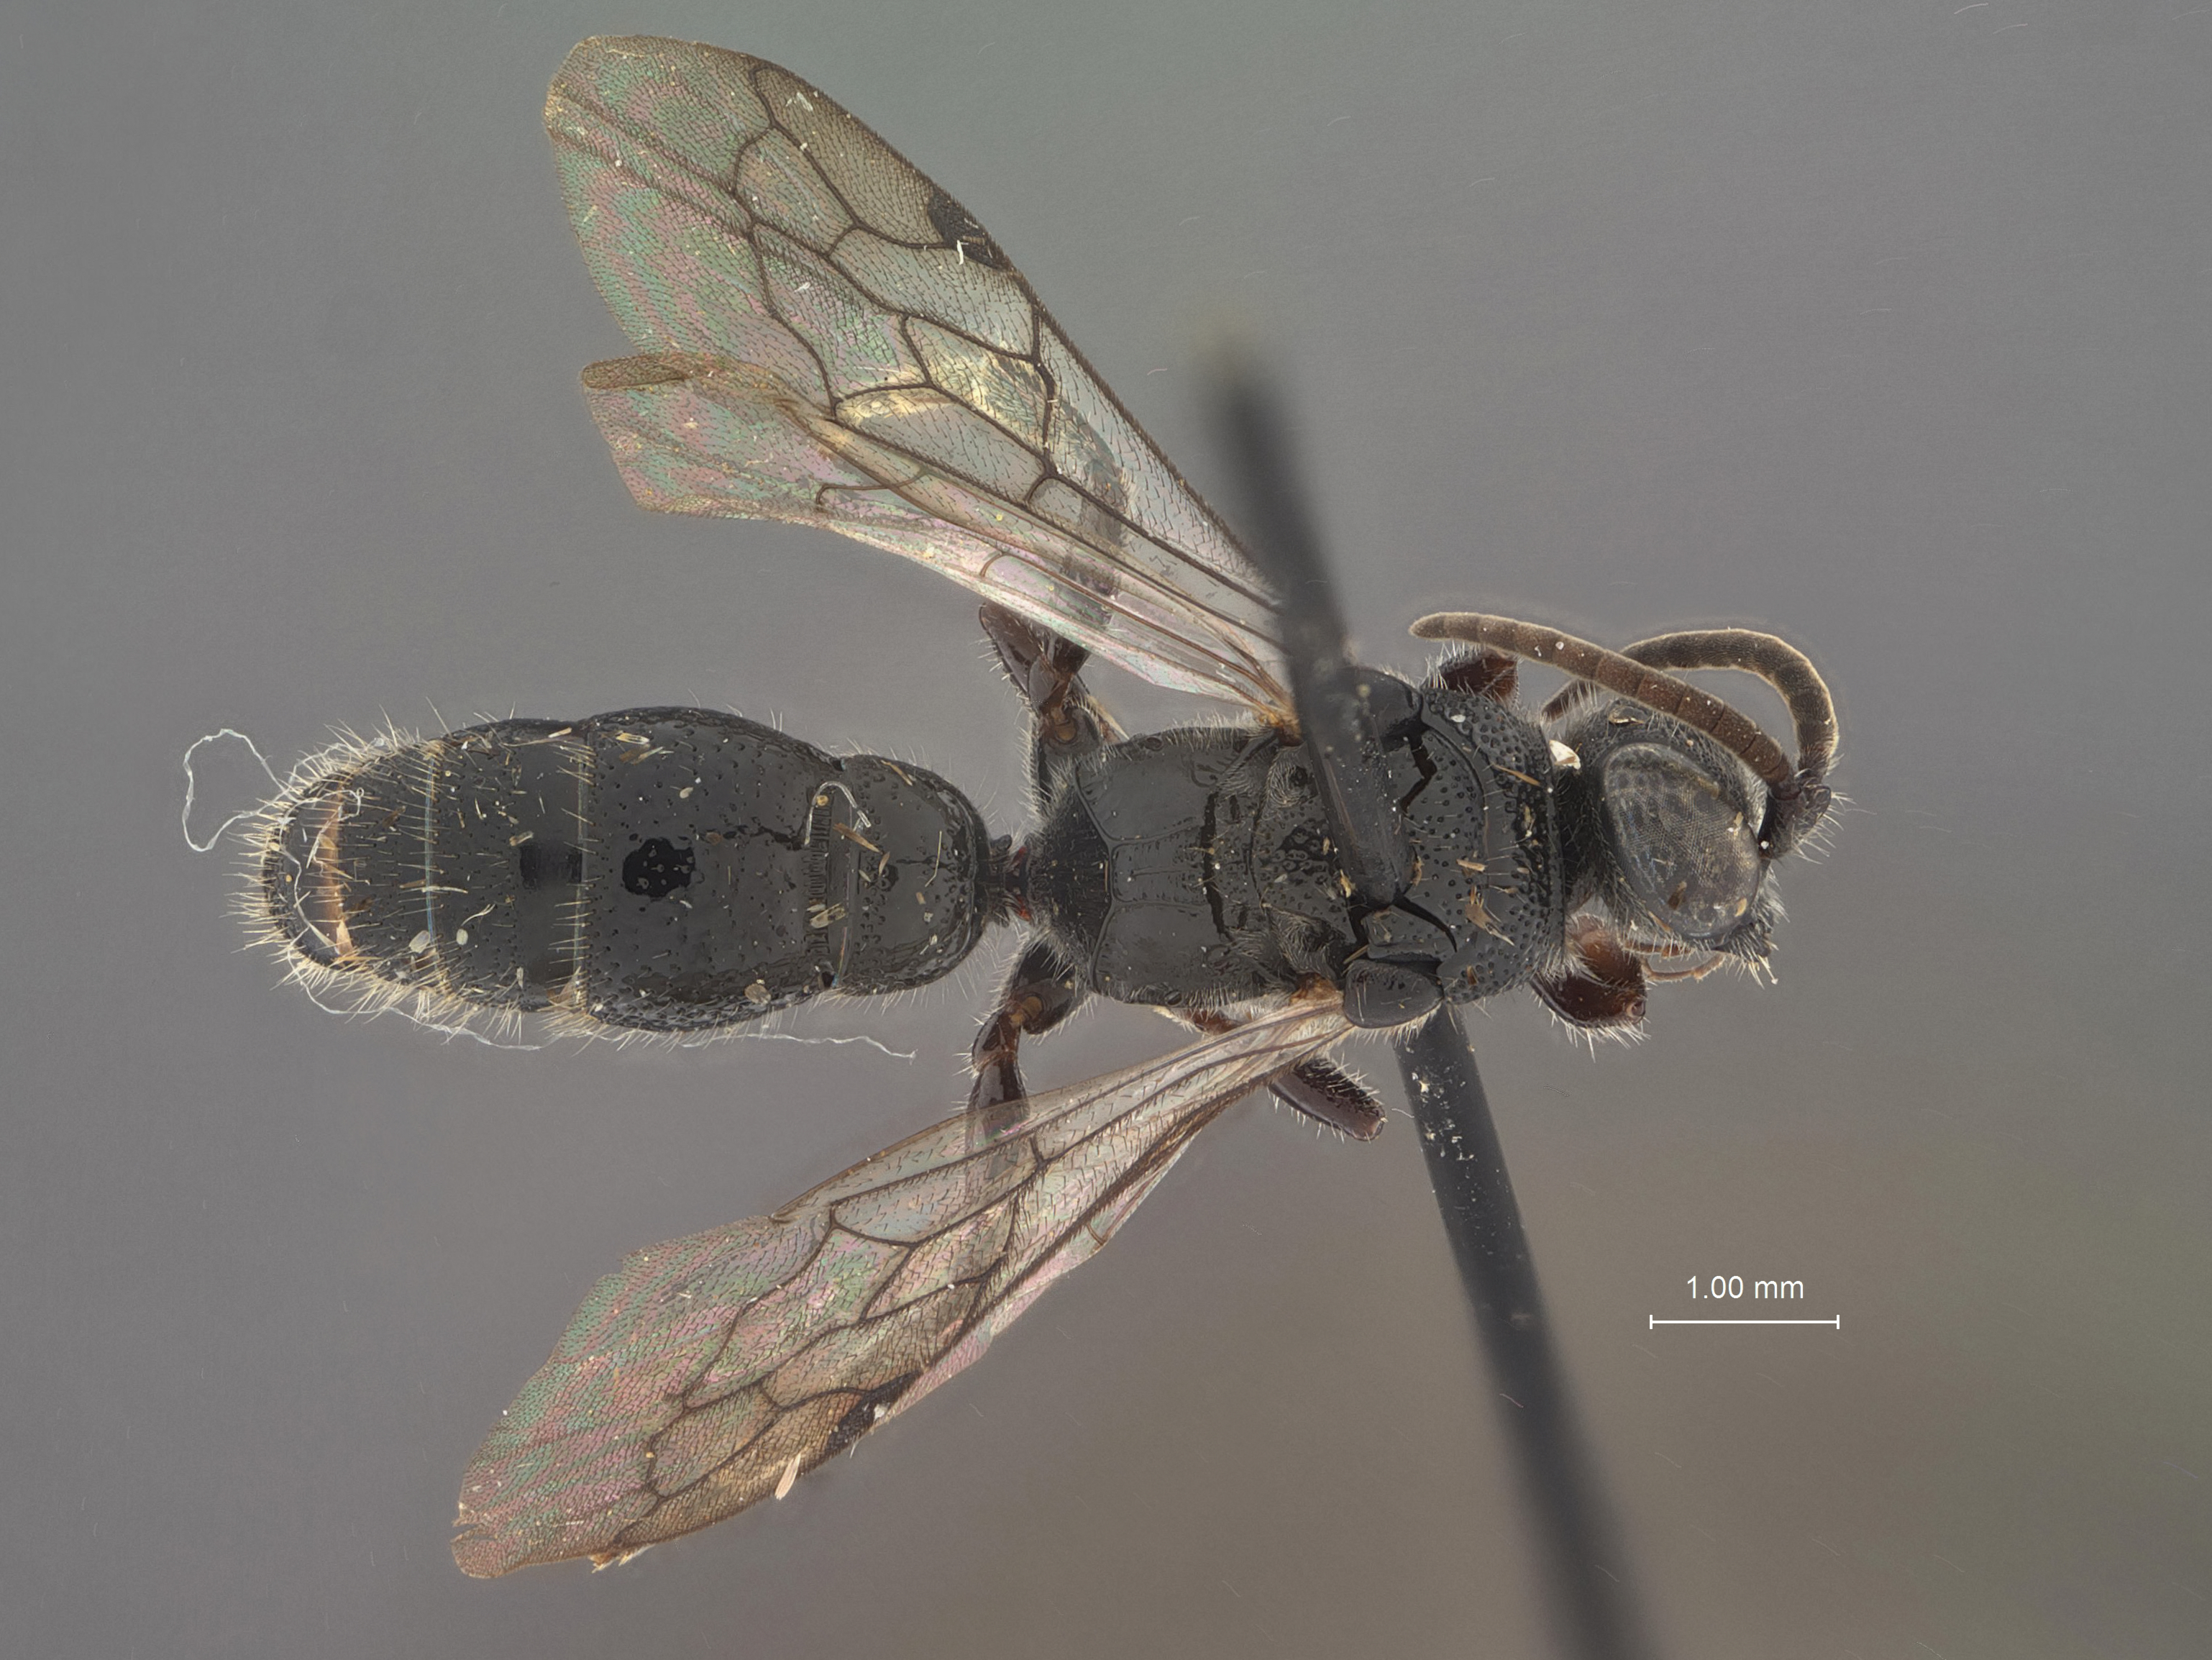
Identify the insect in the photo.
Tiphia orizabae
